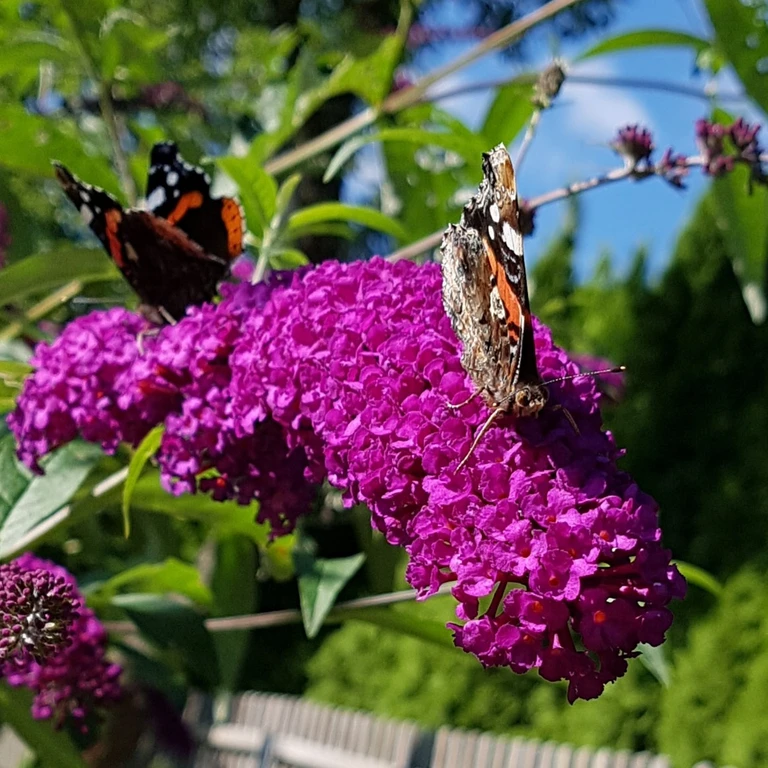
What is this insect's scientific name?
Vanessa atalanta
